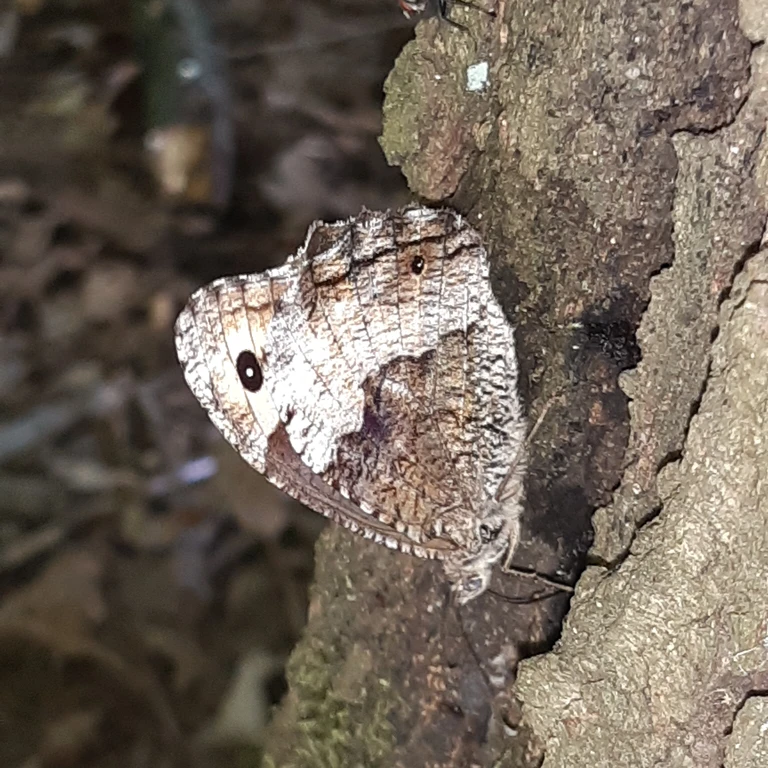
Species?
Hipparchia fagi
